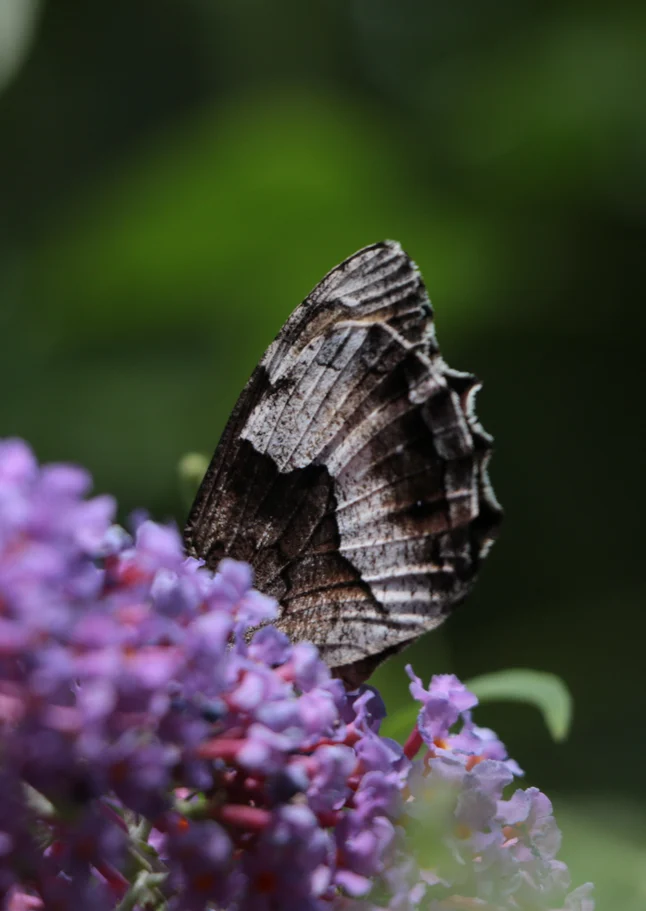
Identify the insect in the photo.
Hipparchia alcyone
